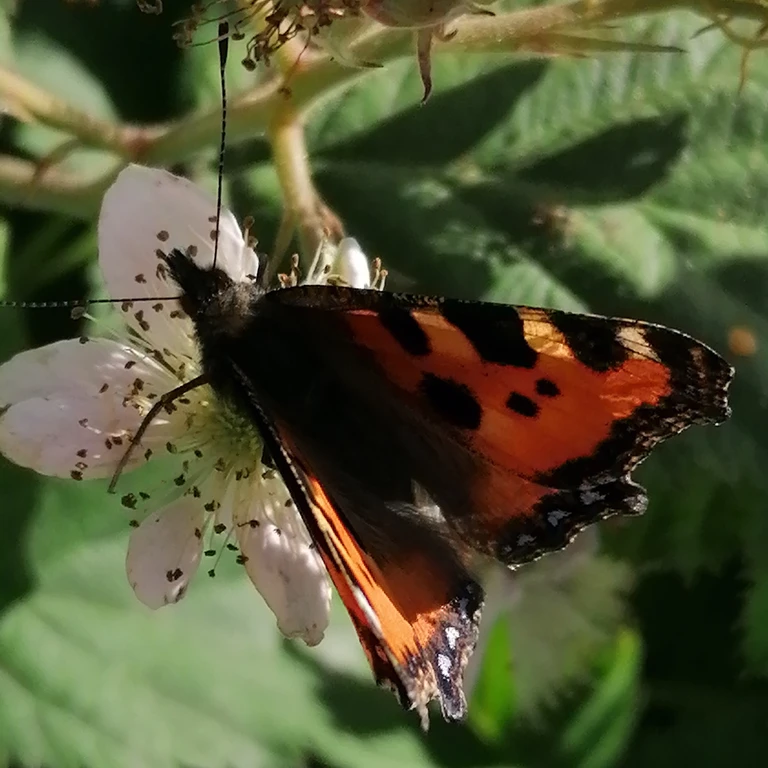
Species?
Aglais urticae
